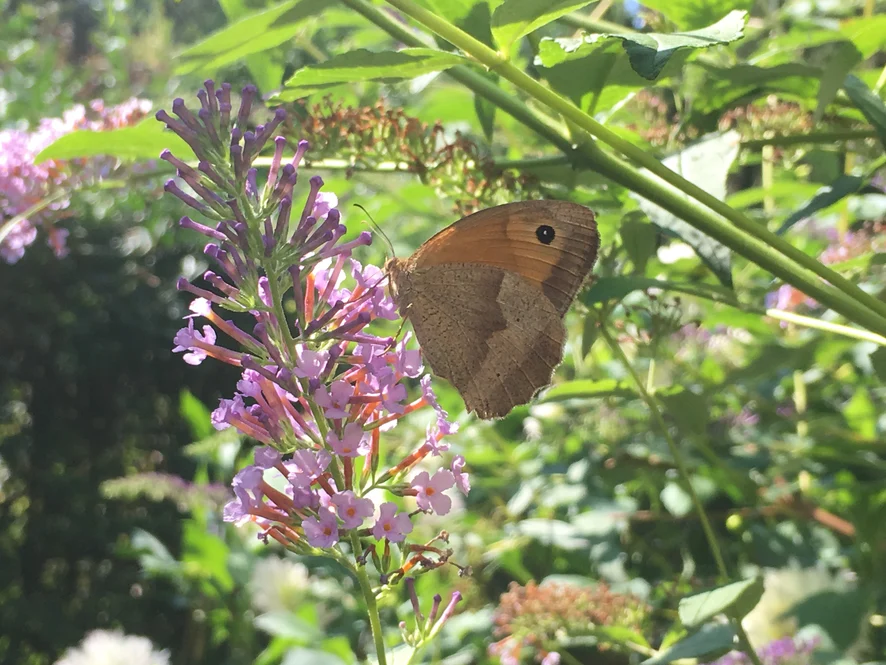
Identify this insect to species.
Maniola jurtina
